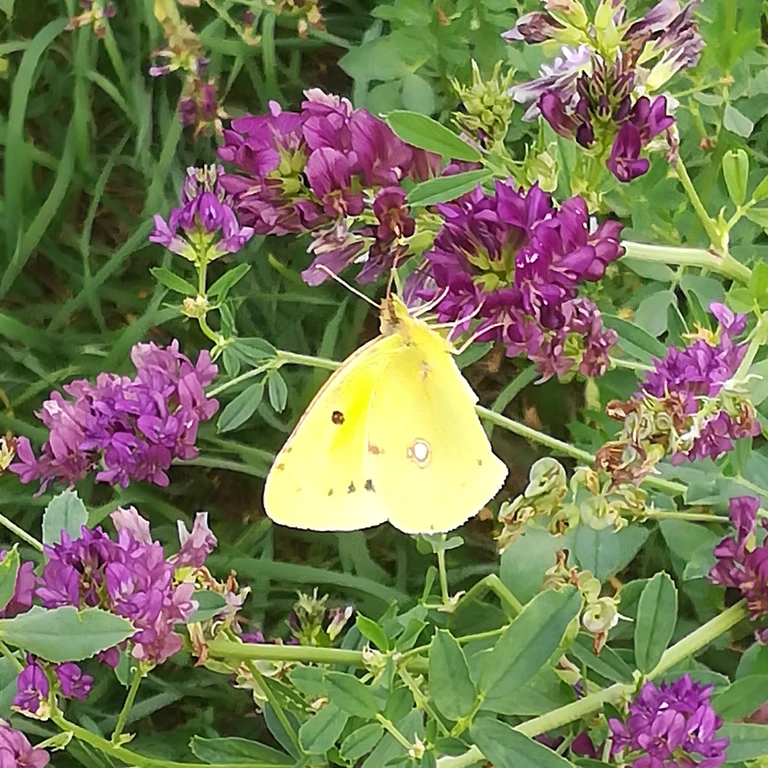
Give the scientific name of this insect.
Colias croceus
